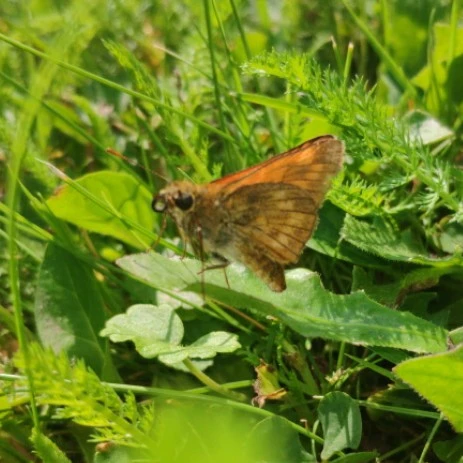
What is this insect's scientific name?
Ochlodes sylvanus (also Ochlodes venata)
